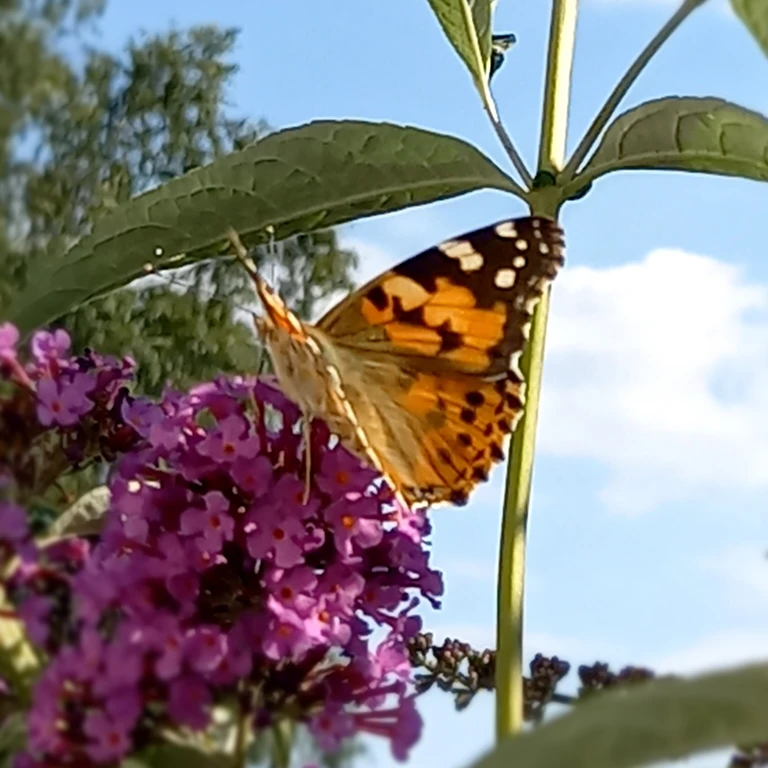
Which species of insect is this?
Vanessa cardui
